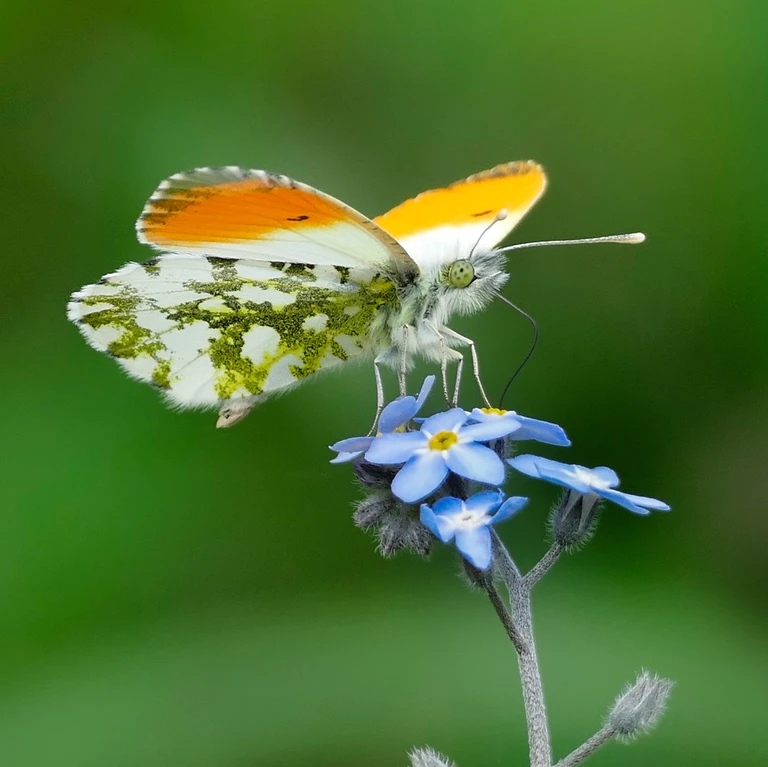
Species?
Anthocharis cardamines
